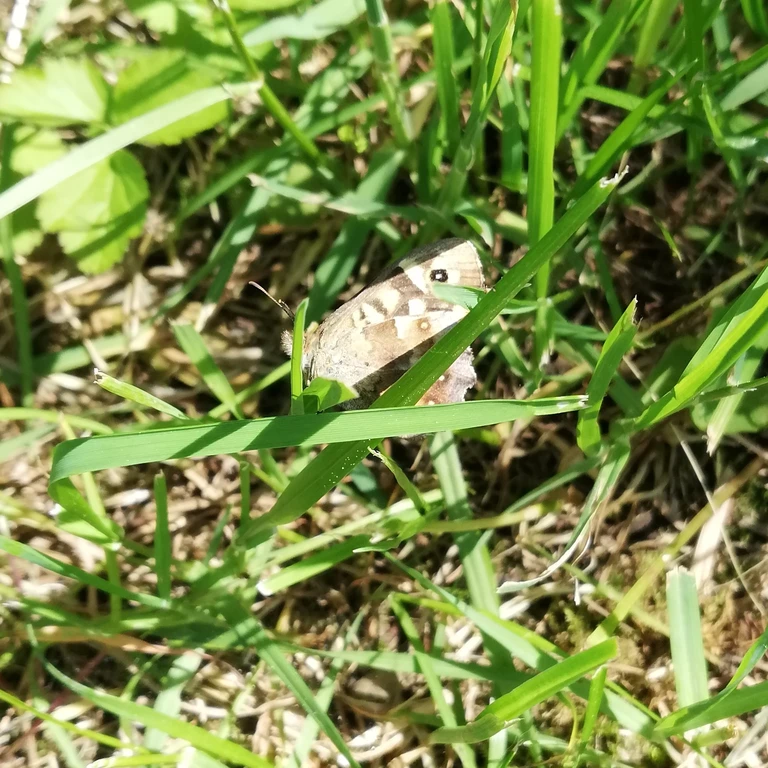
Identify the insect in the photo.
Pararge aegeria
